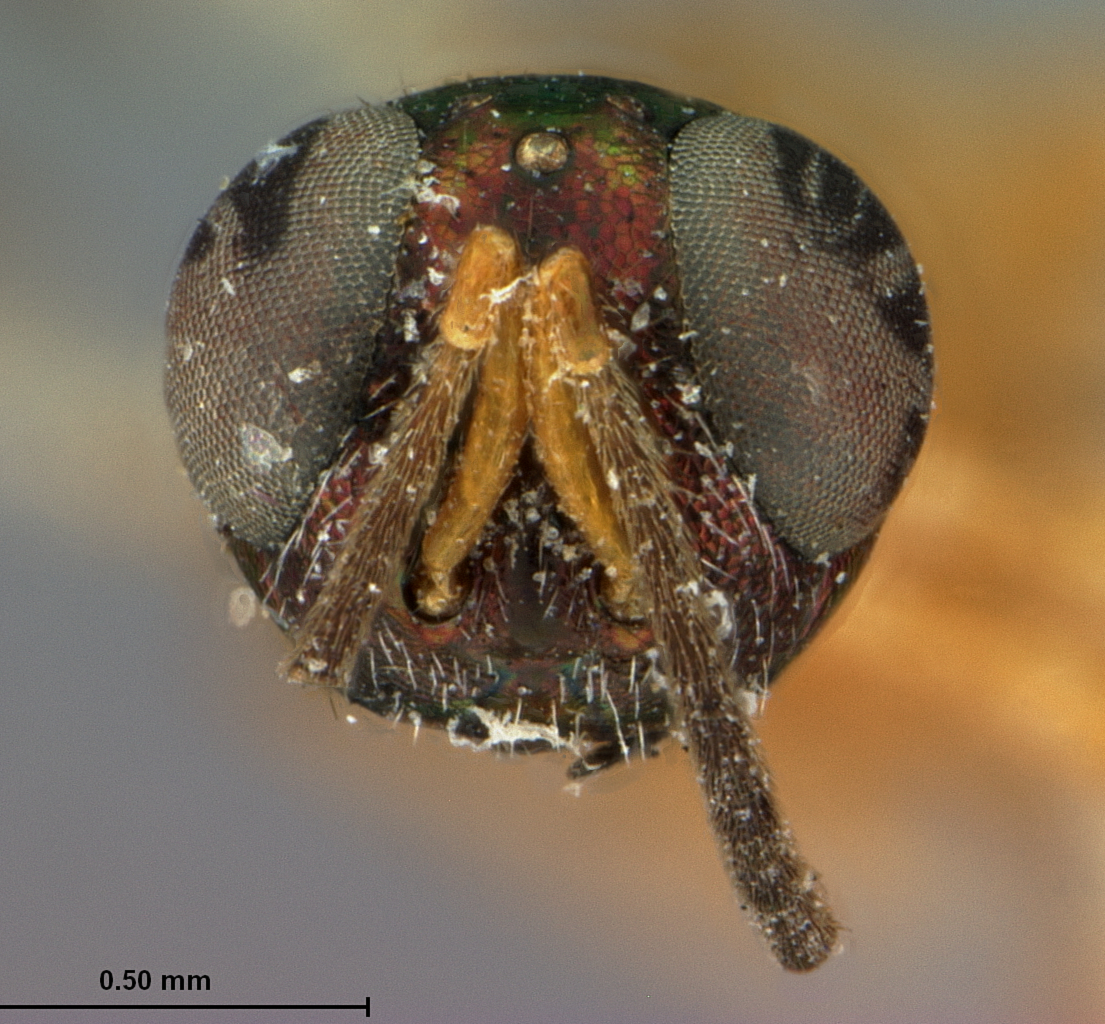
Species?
Eupelmus conigerae
